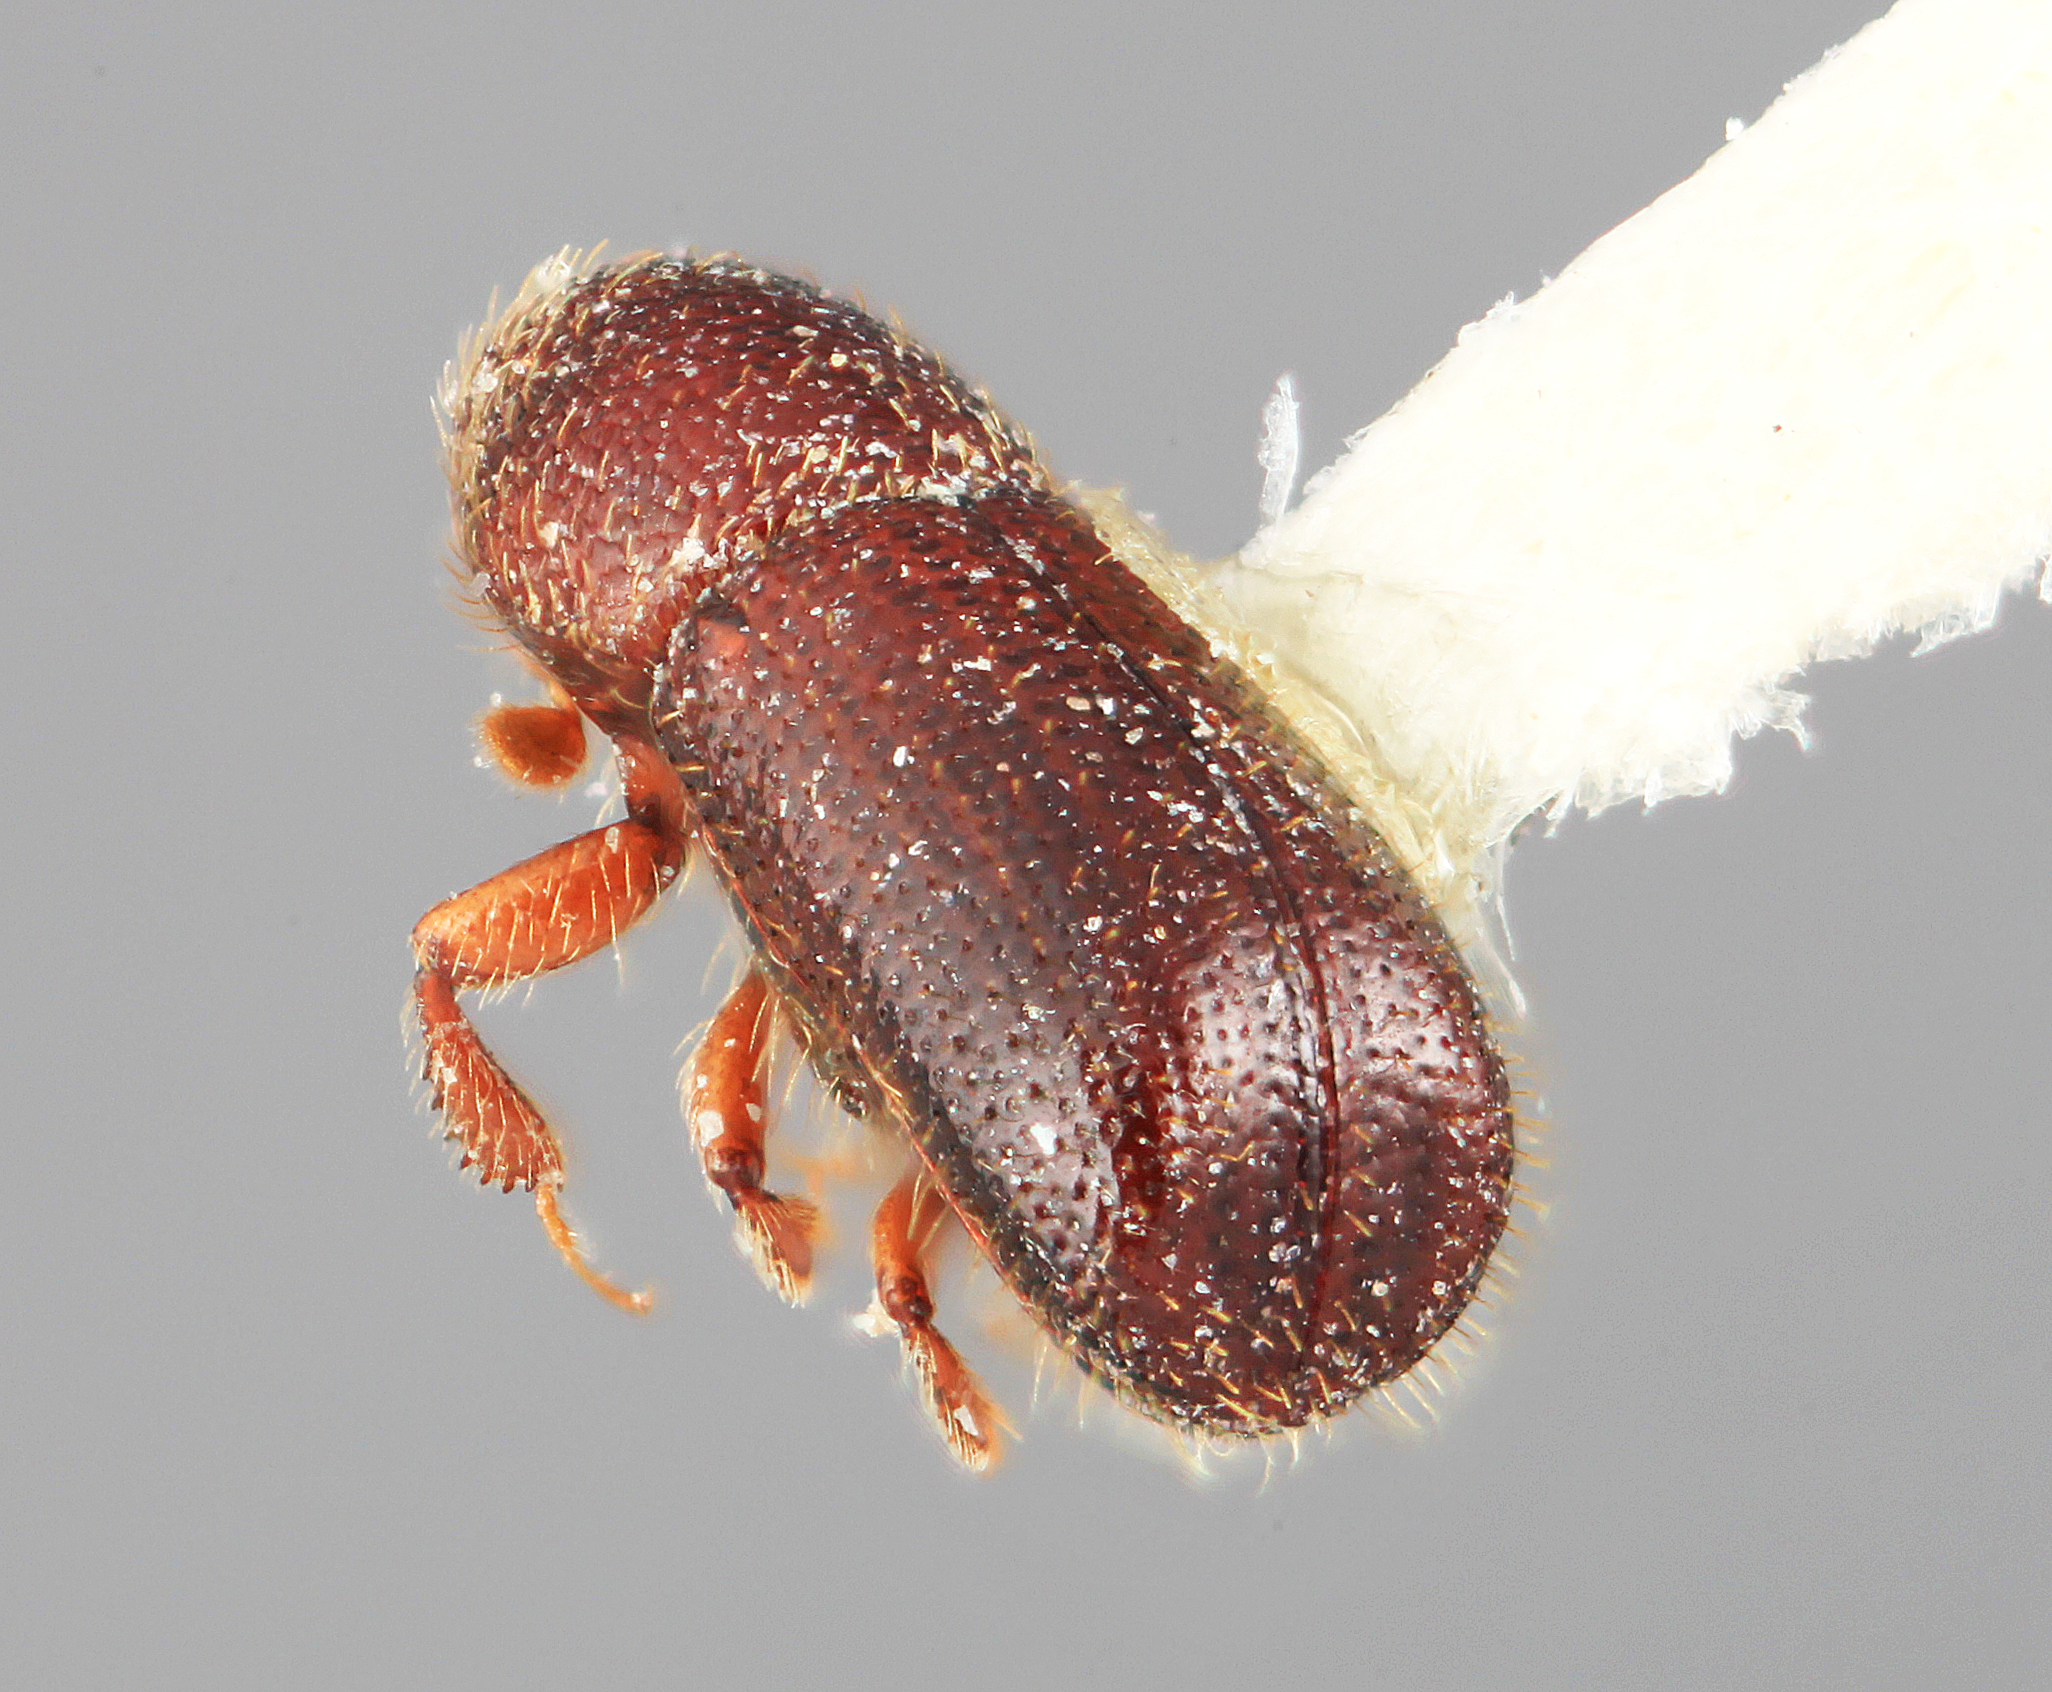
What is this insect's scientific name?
Dendrocranulus sobrinus
